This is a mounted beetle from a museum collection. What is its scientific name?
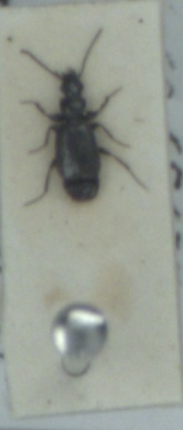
Microlestes maurus
